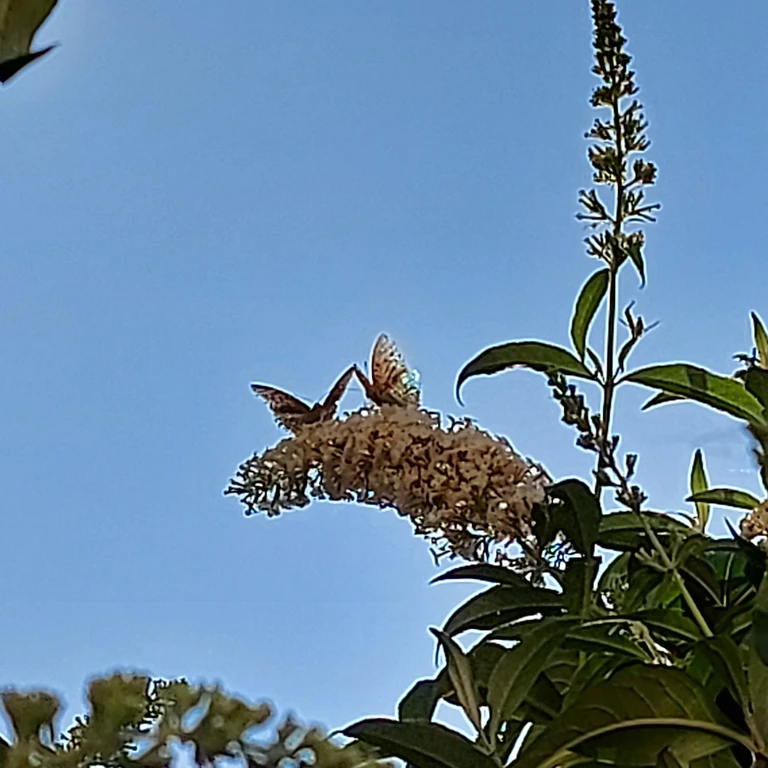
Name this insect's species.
Argynnis paphia
